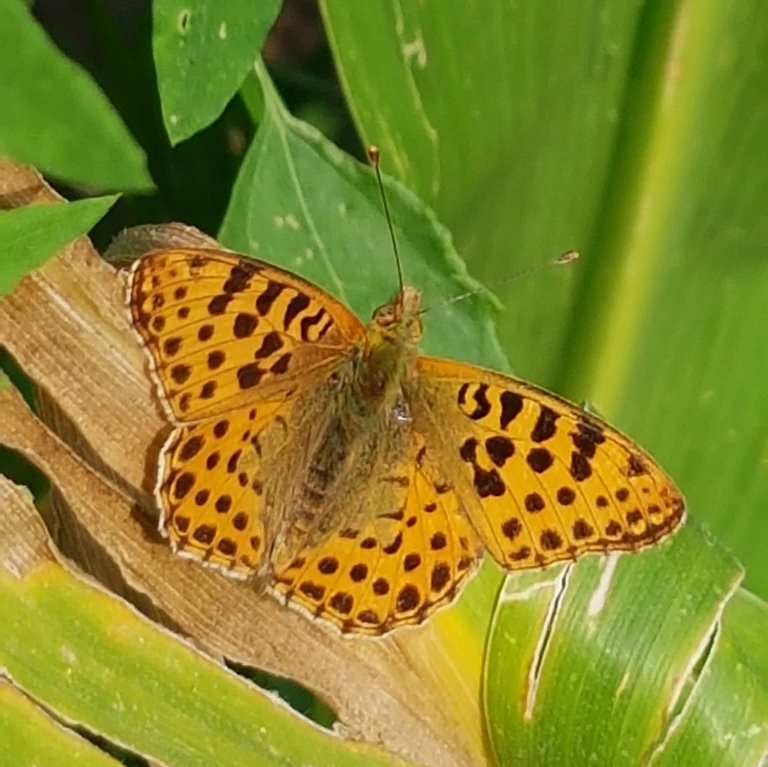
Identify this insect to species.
Issoria lathonia
